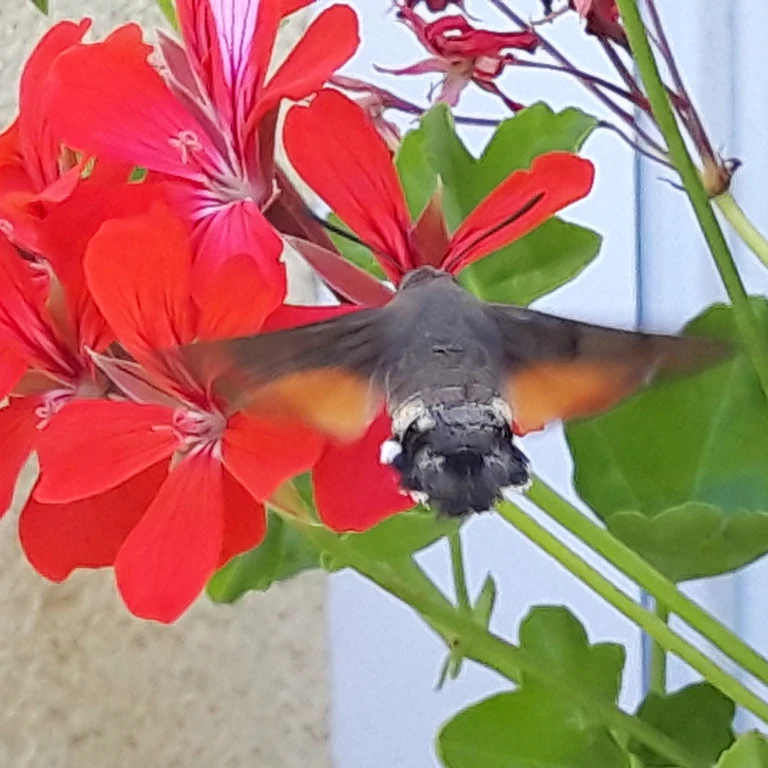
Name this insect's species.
Macroglossum stellatarum
